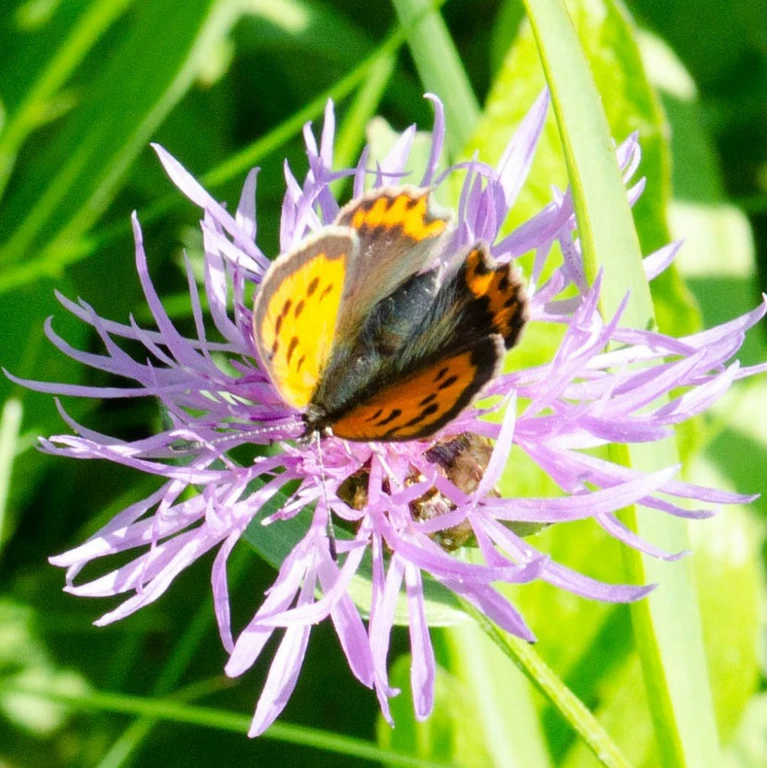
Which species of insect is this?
Lycaena phlaeas
